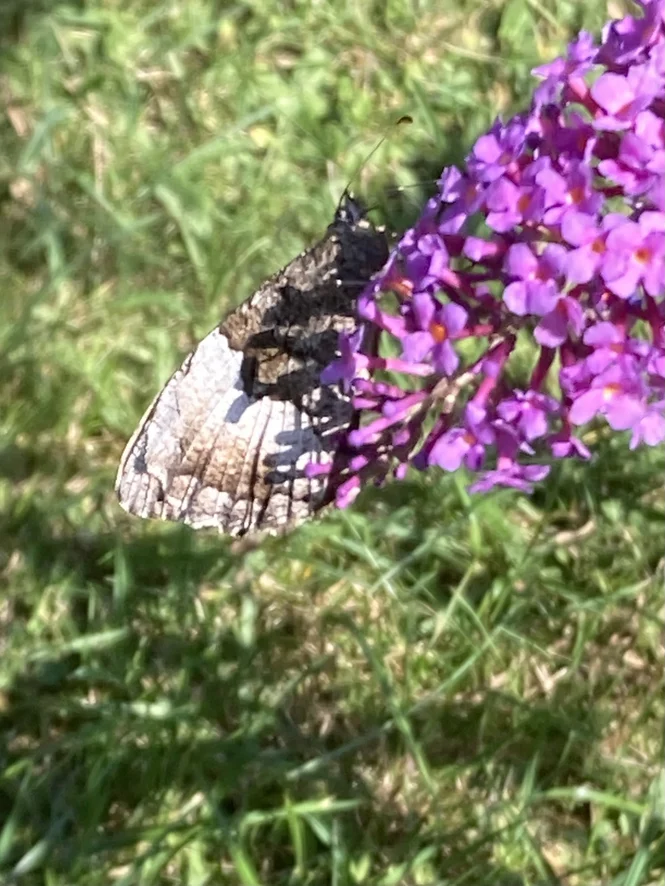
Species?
Hipparchia alcyone
